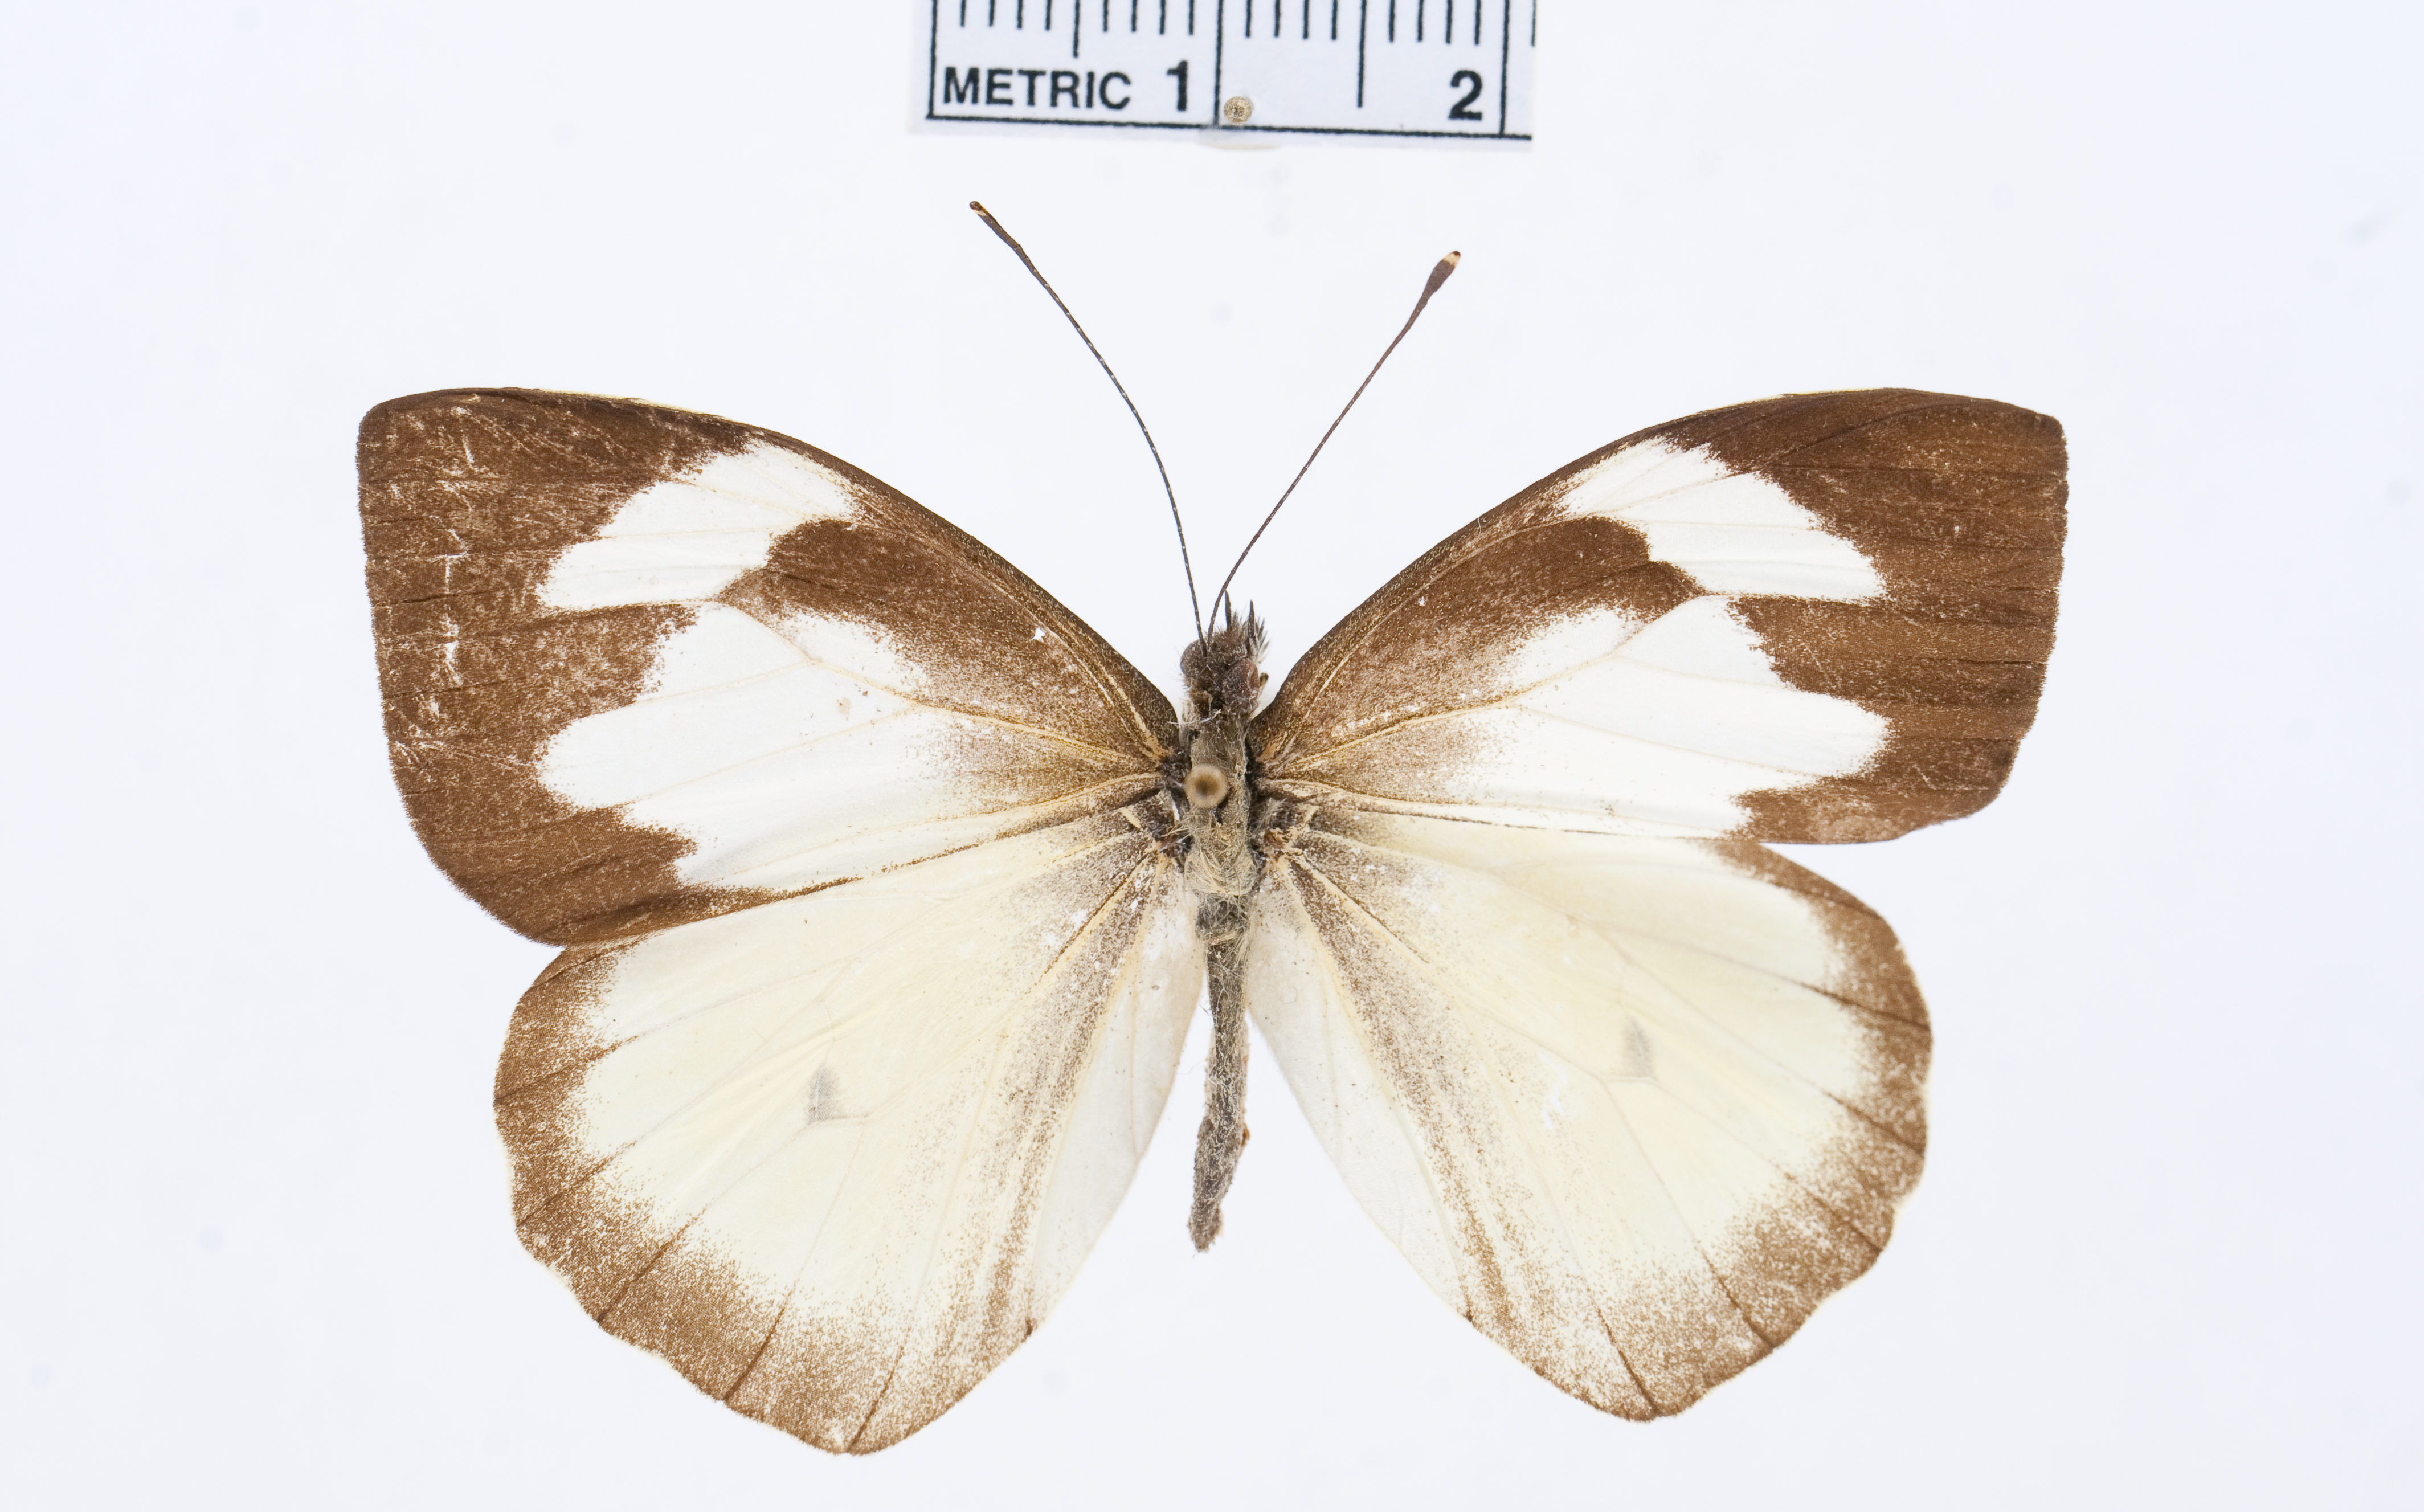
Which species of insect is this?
Leptophobia nephthis
